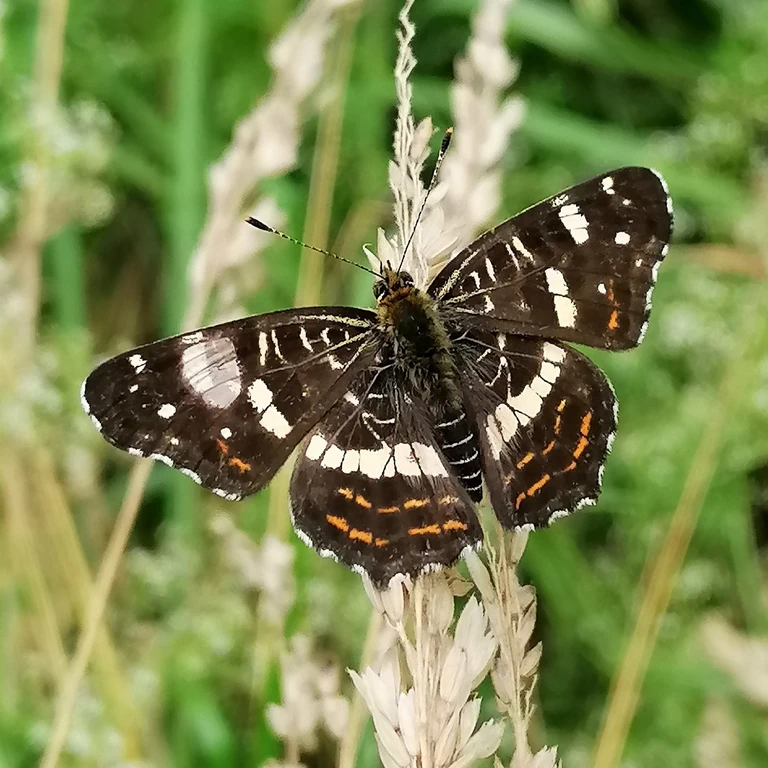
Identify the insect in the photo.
Araschnia levana
